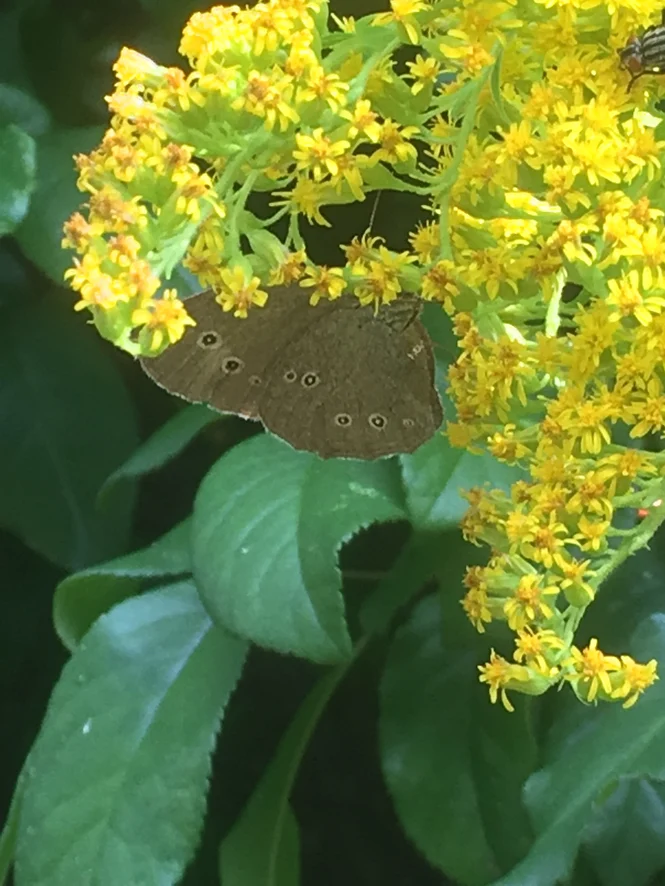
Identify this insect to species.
Aphantopus hyperantus
